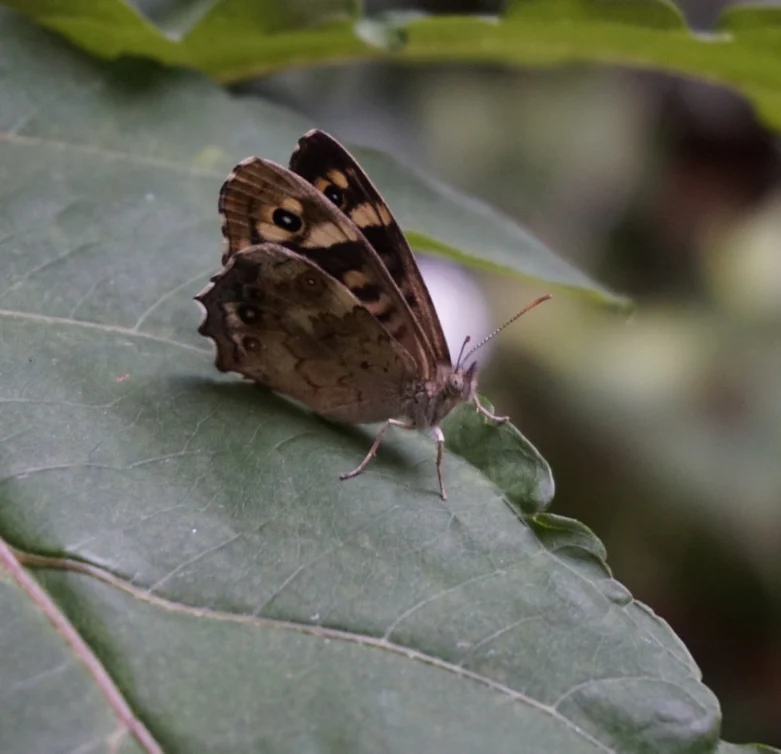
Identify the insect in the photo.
Pararge aegeria
